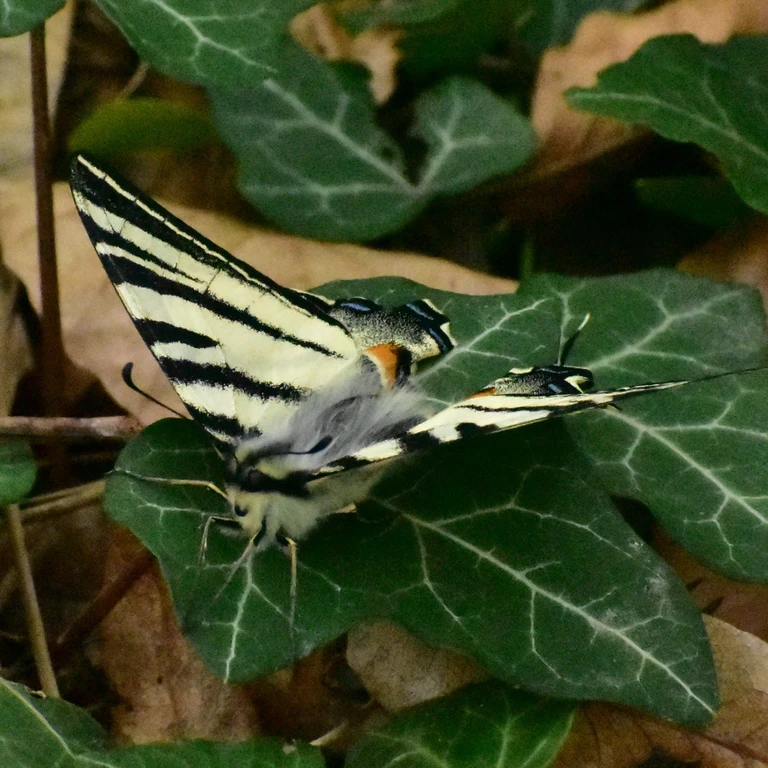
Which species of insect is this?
Iphiclides podalirius
